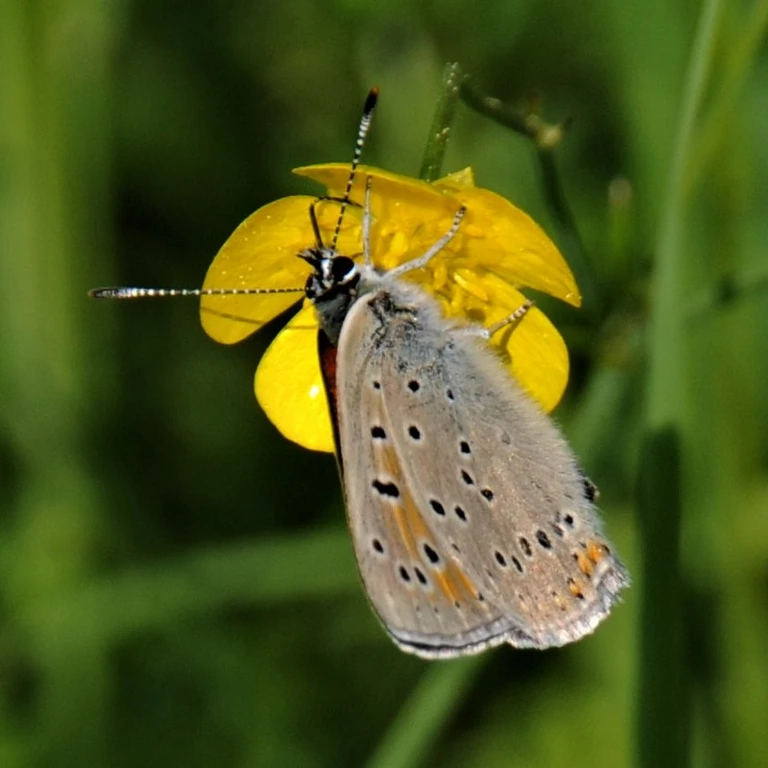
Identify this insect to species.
Lycaena hippothoe (also Palaeochrysophanus hippothoe)
